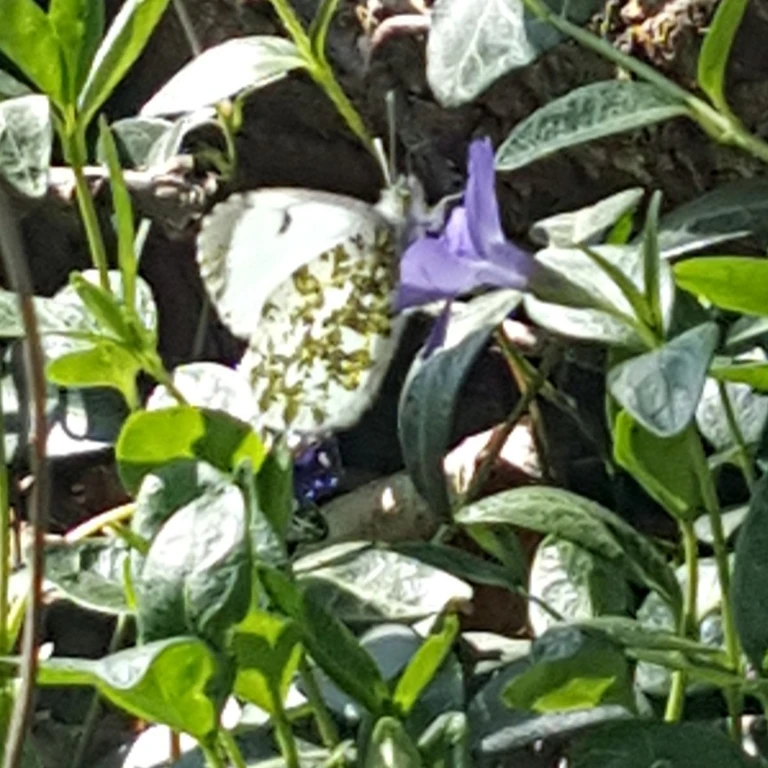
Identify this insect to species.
Anthocharis cardamines
